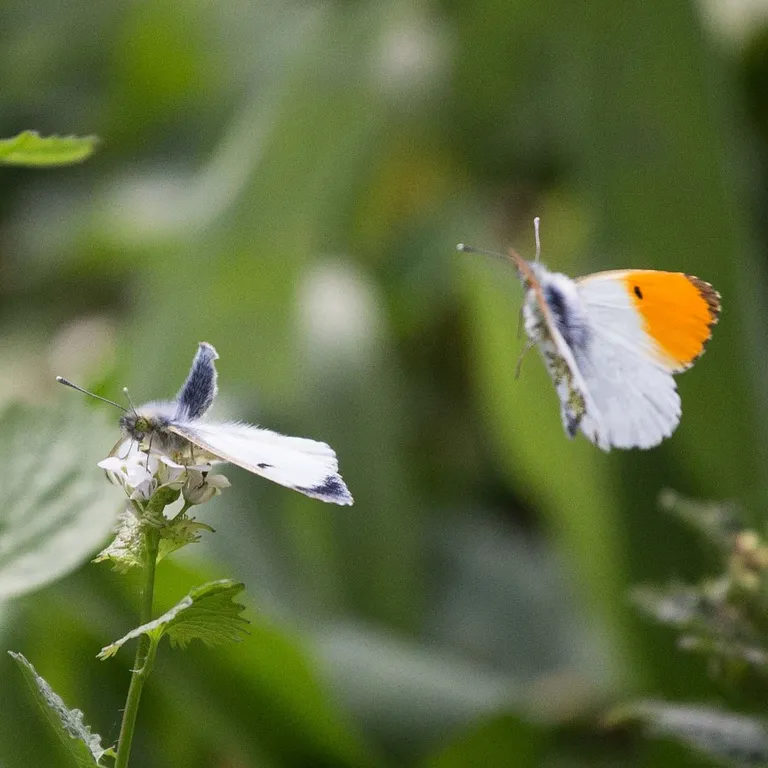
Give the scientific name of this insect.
Anthocharis cardamines
